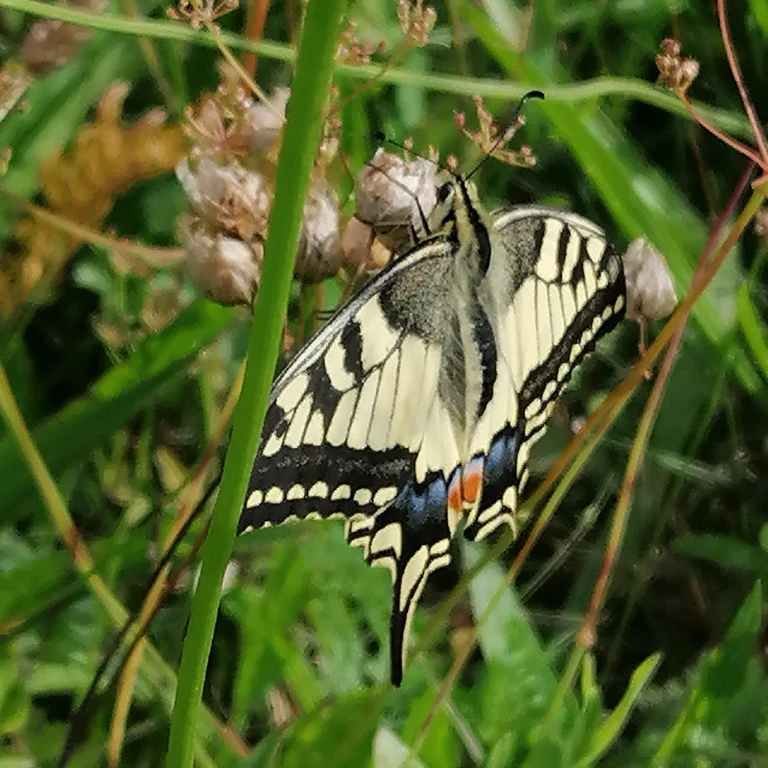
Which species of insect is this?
Papilio machaon
